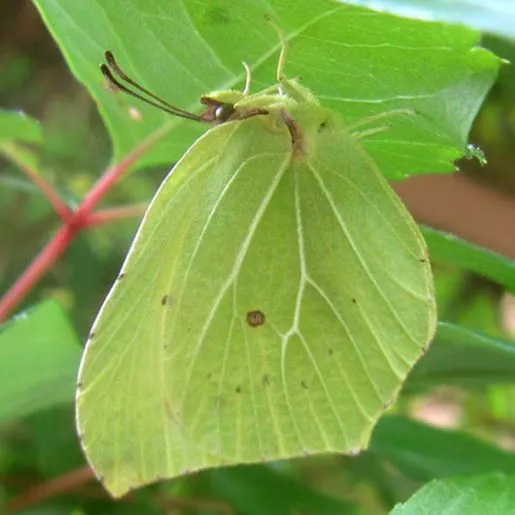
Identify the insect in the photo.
Gonepteryx rhamni
